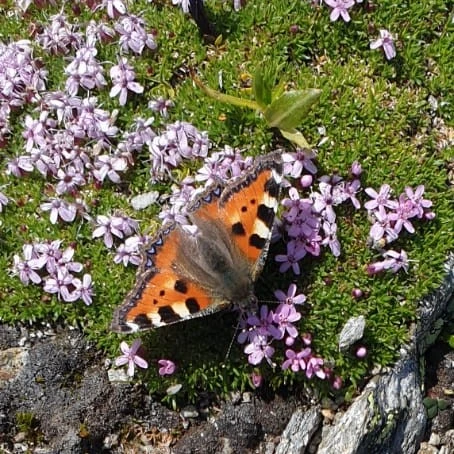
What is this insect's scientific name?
Aglais urticae
